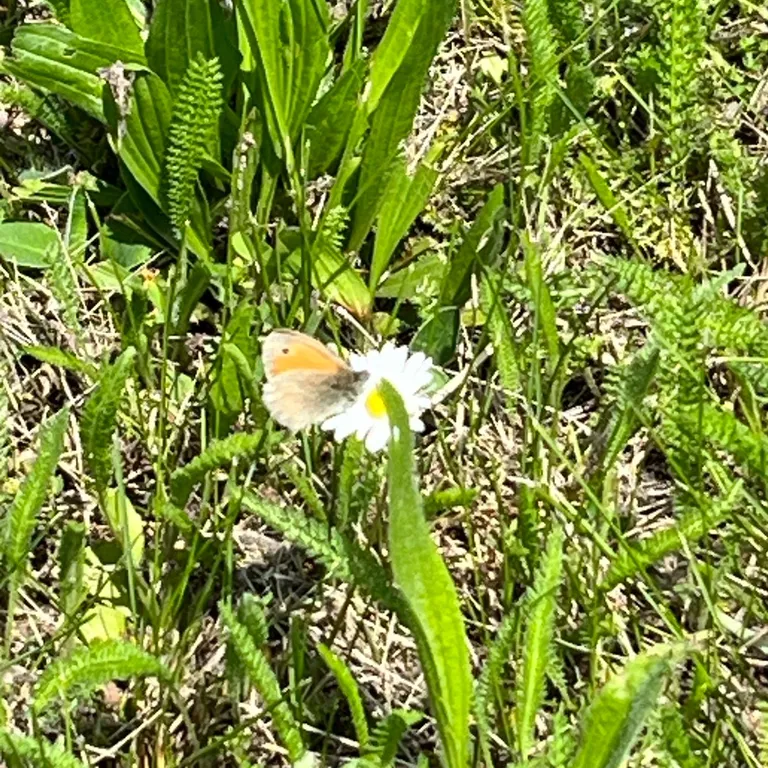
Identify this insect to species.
Coenonympha pamphilus
